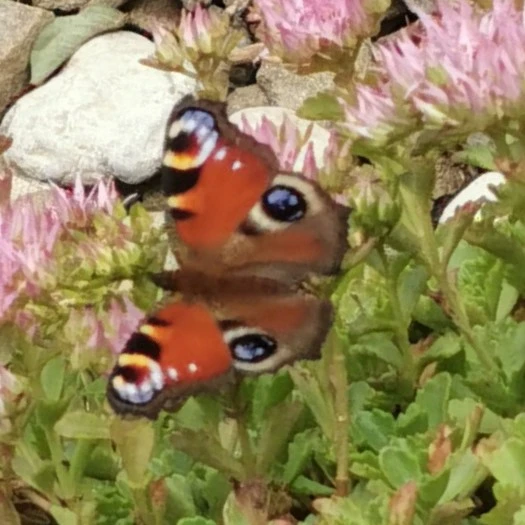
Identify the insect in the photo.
Aglais io
